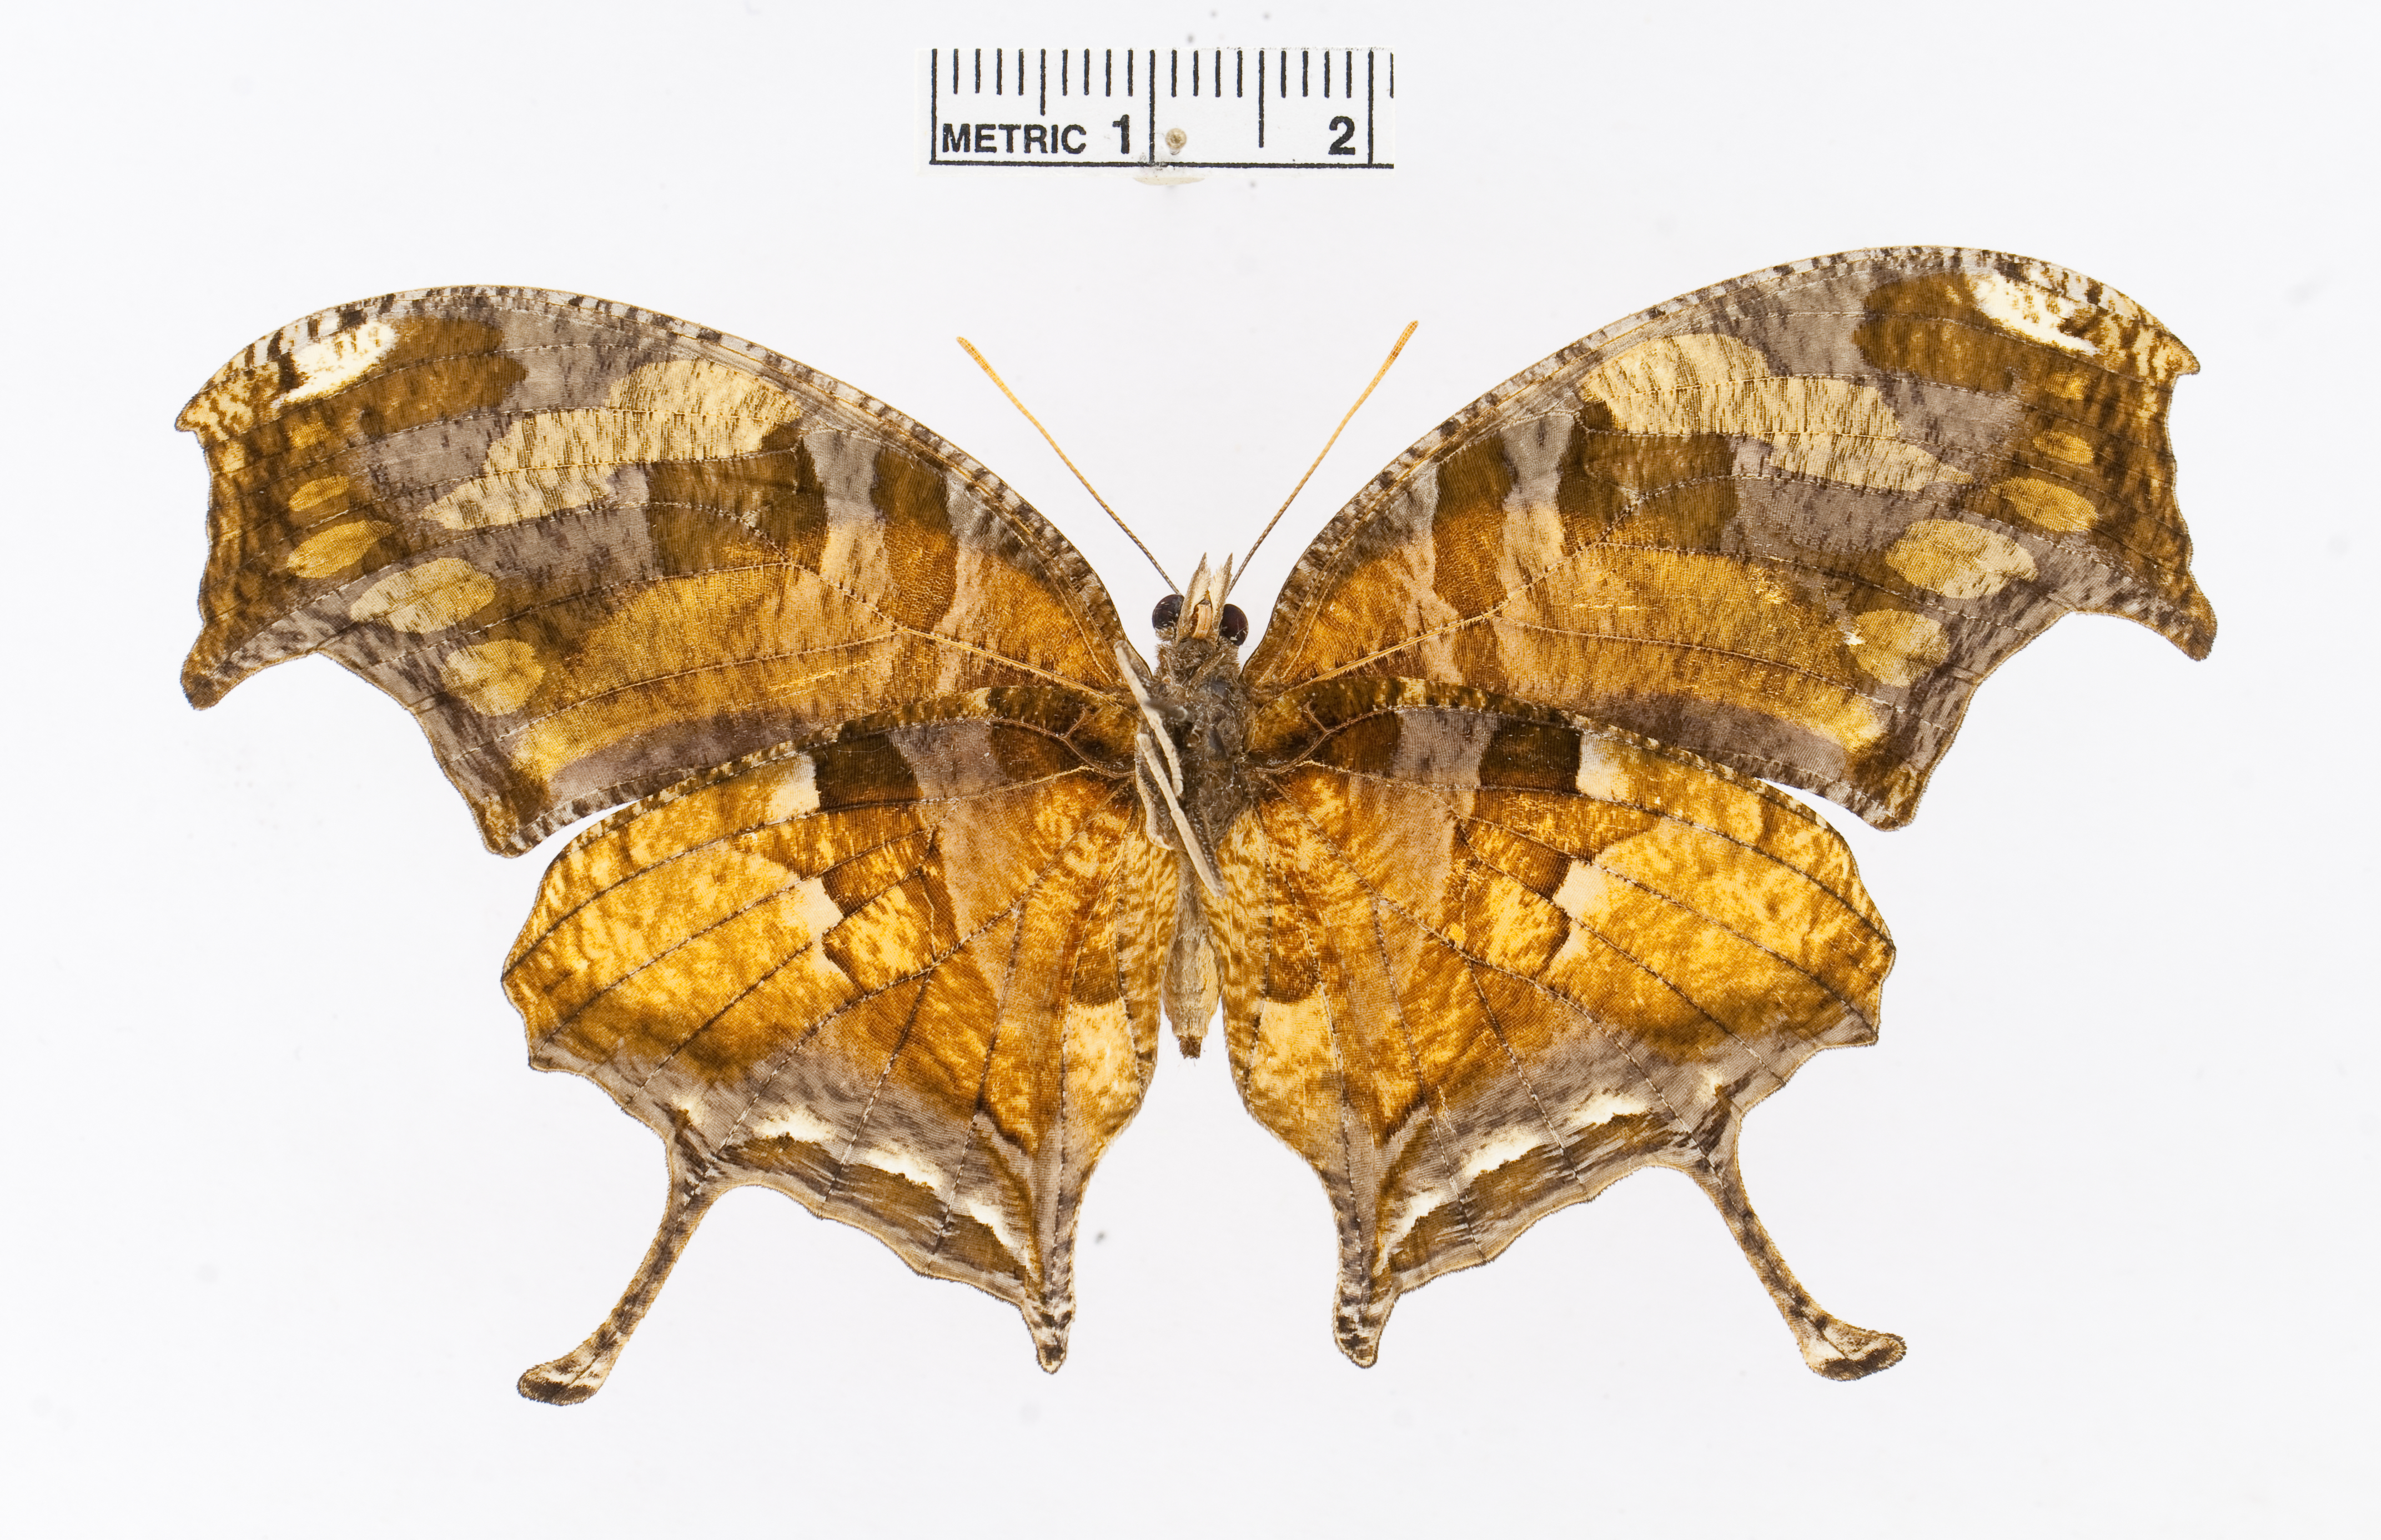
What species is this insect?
Consul fabius
